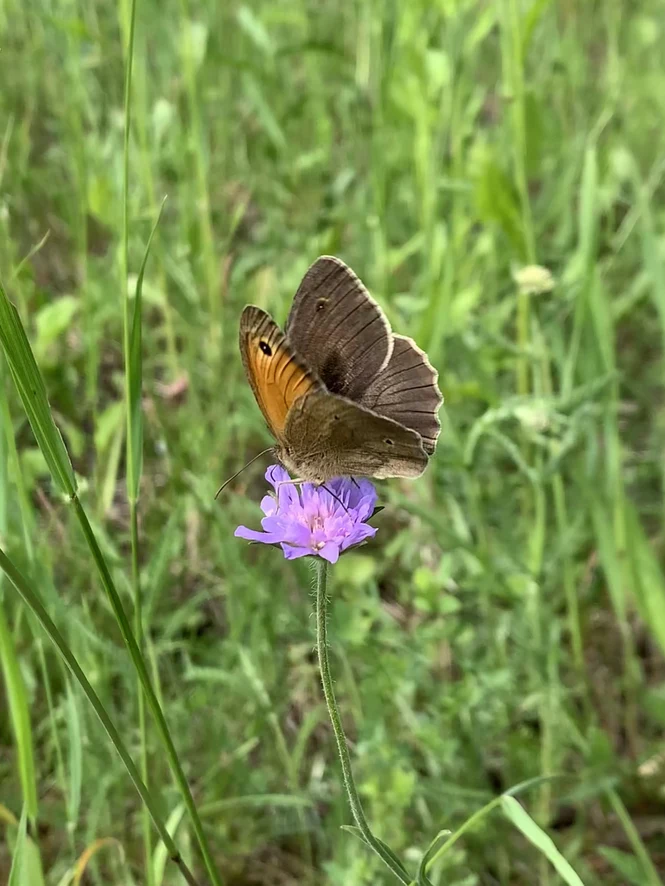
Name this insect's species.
Maniola jurtina
